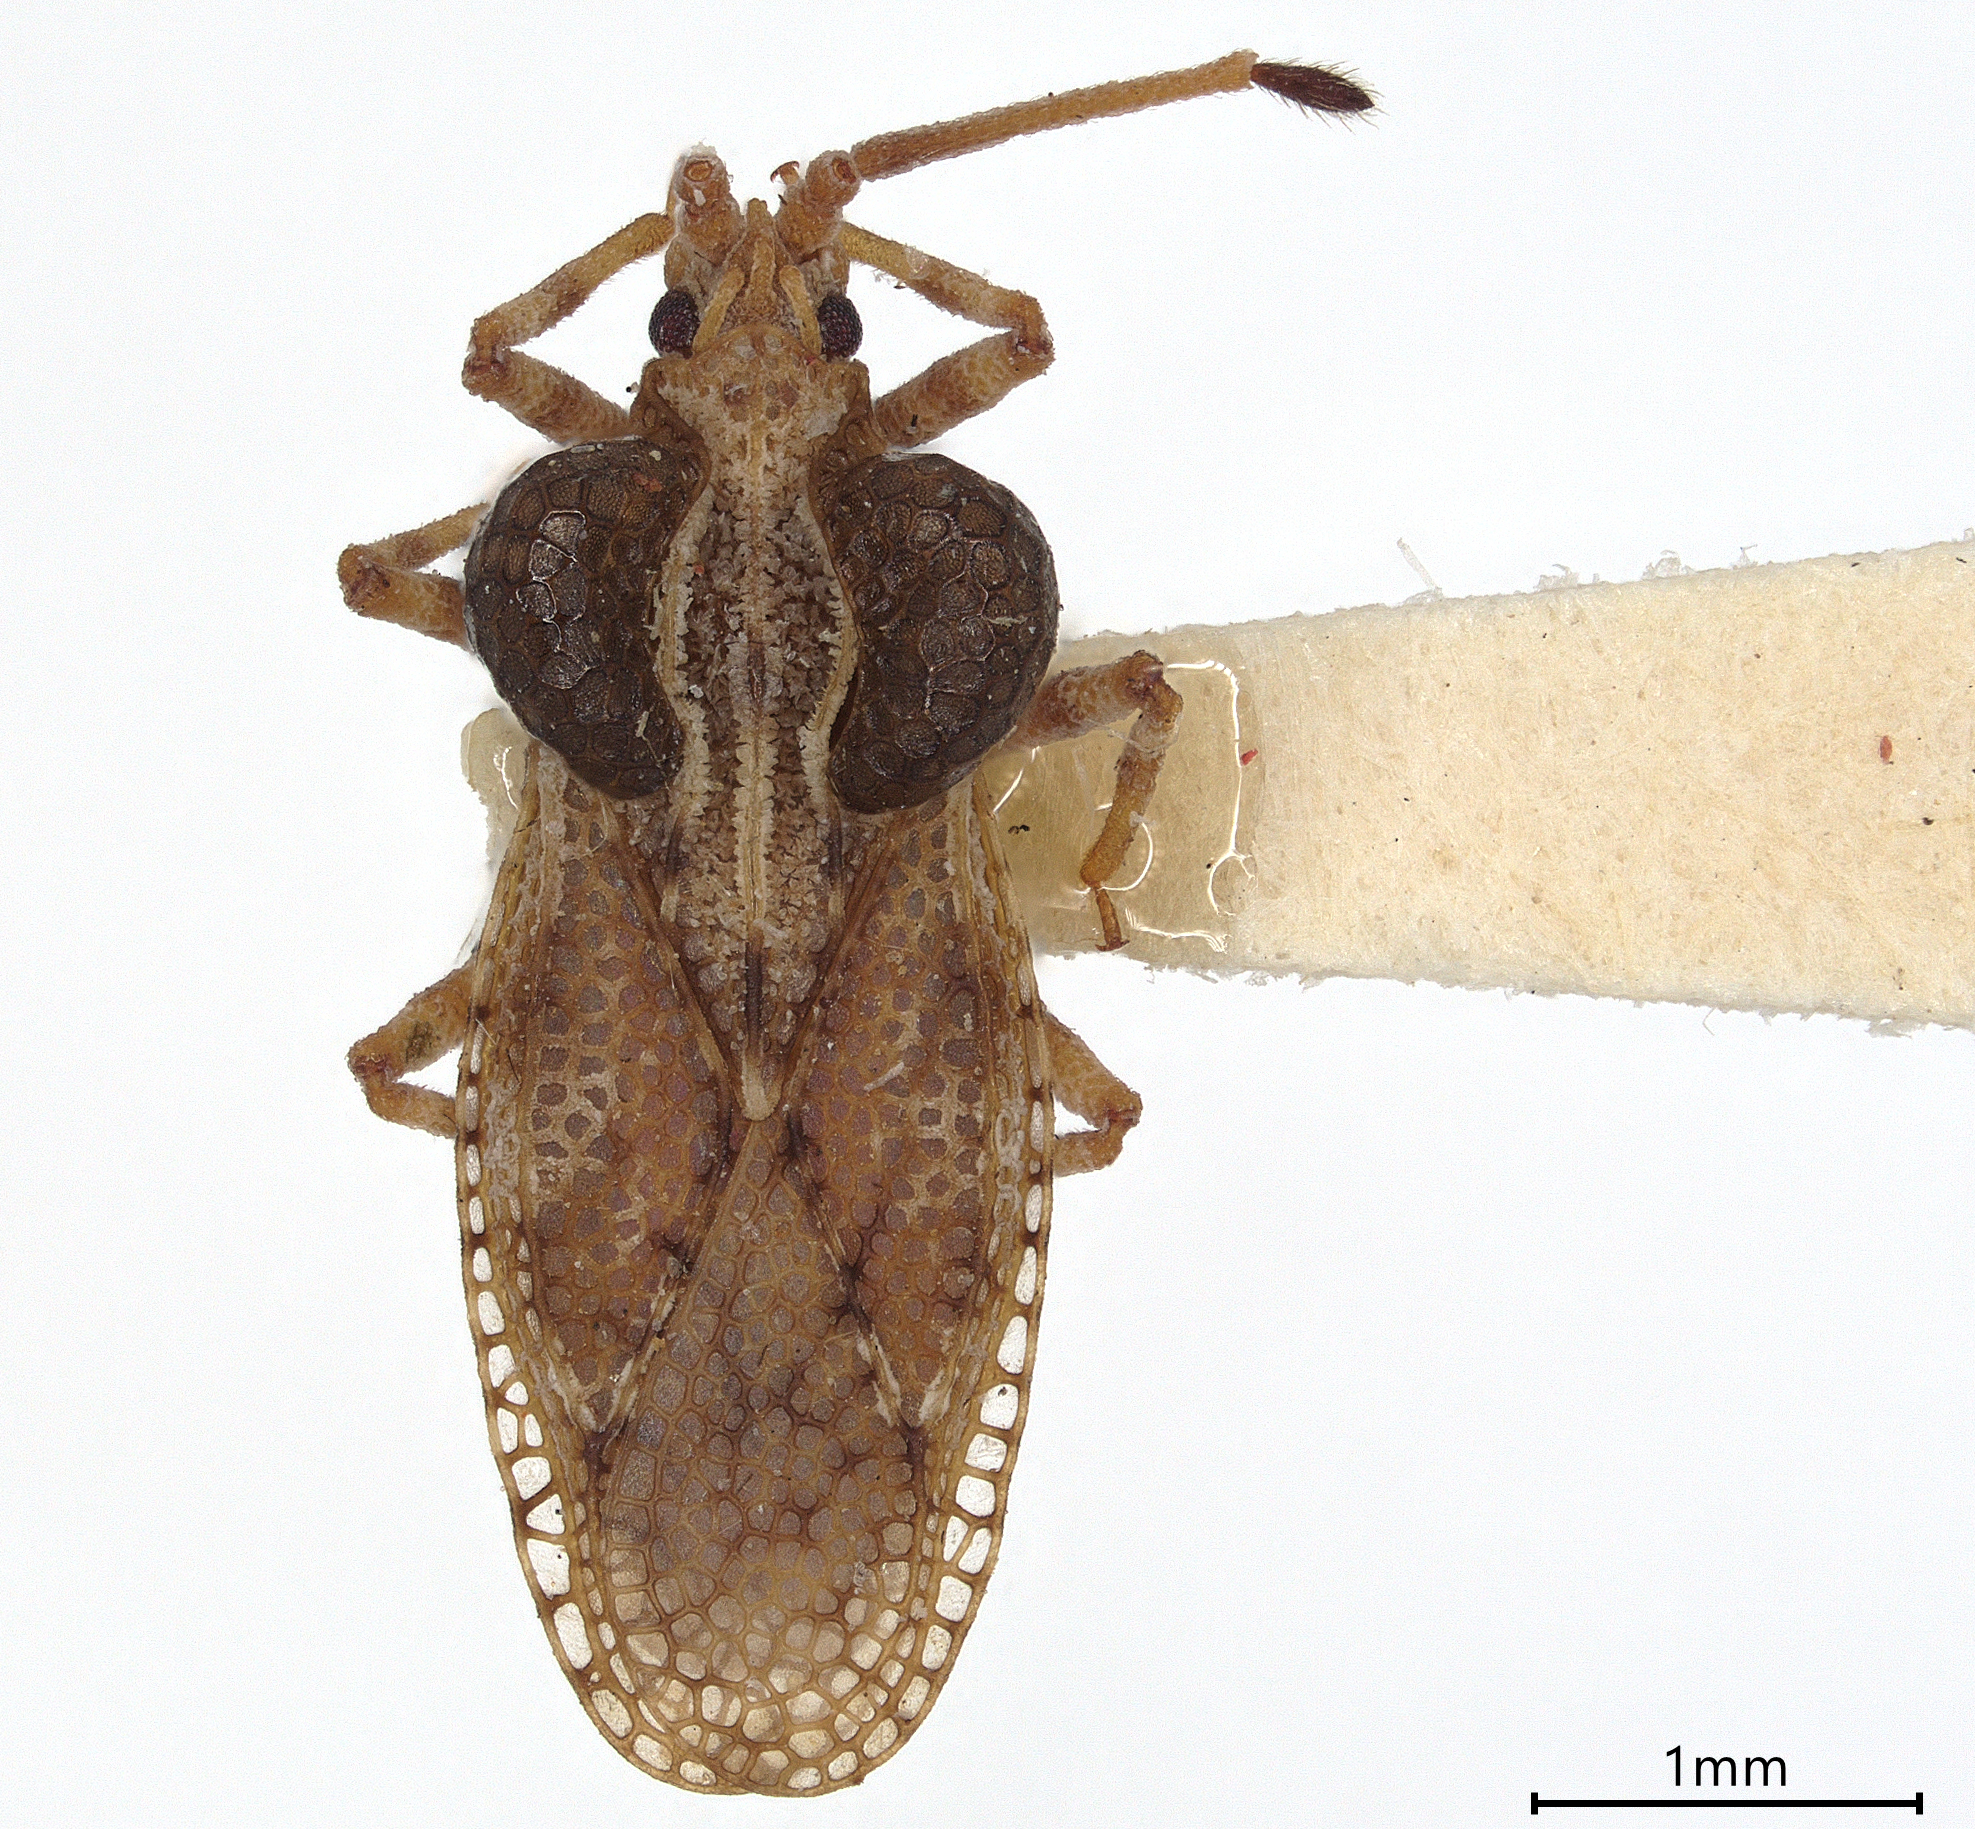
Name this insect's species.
Dichocysta pauper
